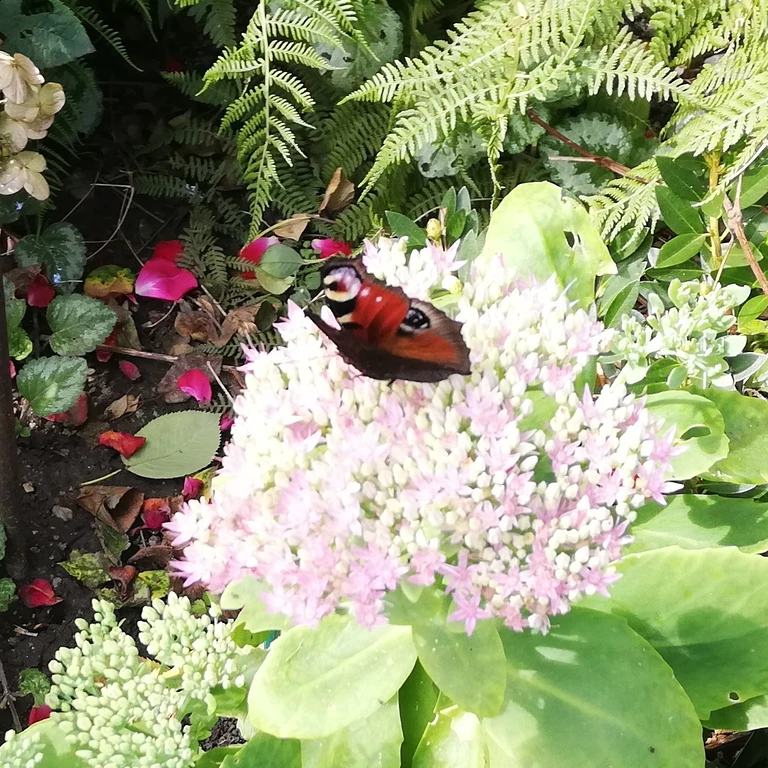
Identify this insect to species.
Aglais io
